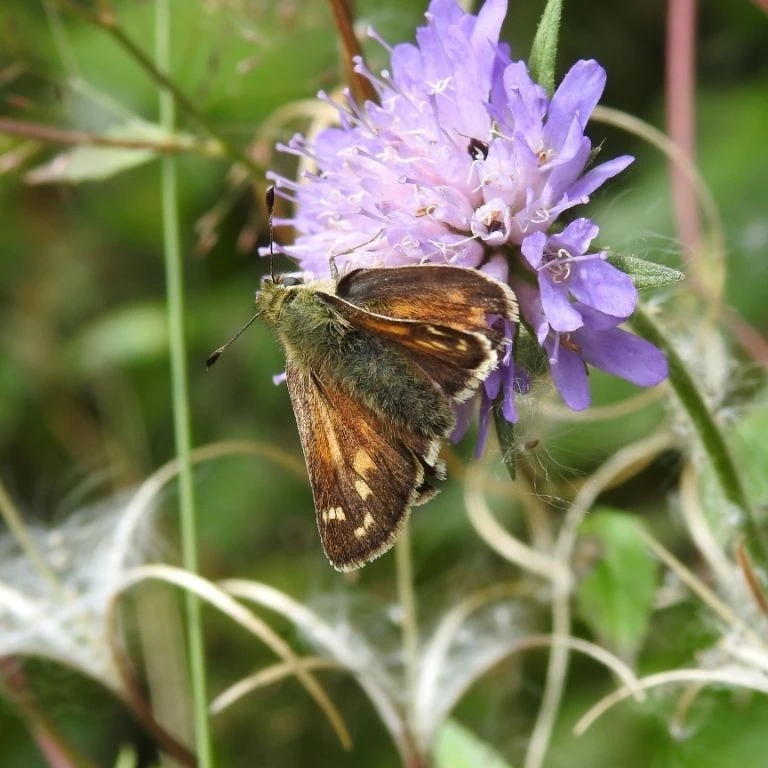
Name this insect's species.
Hesperia comma
